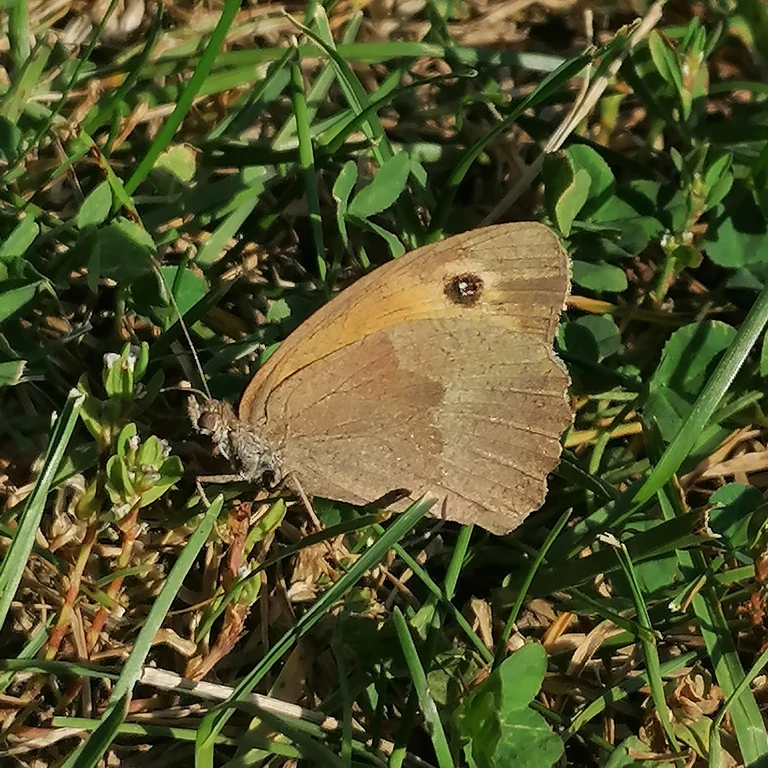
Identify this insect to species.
Maniola jurtina
